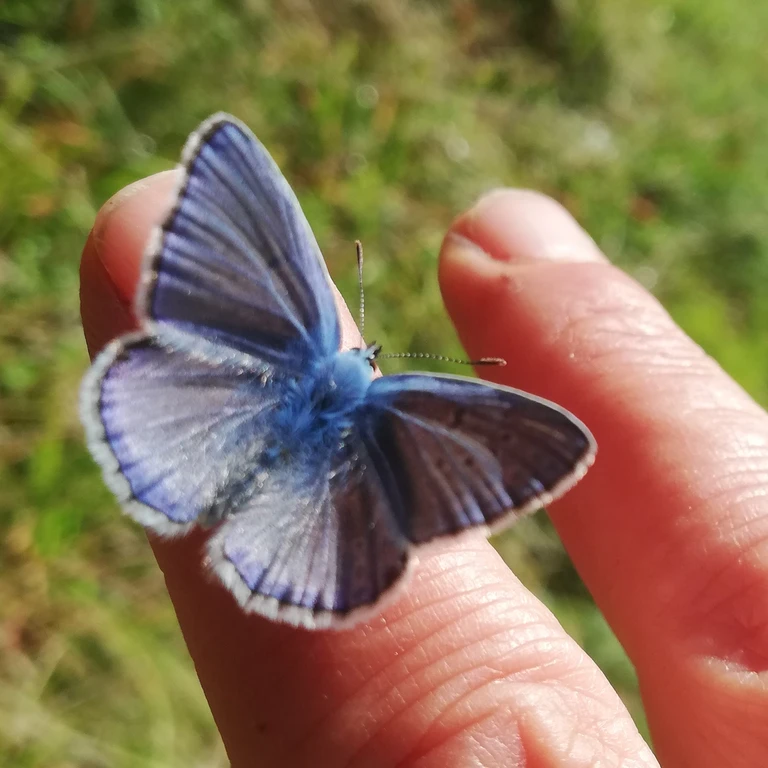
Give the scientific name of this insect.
Polyommatus icarus
